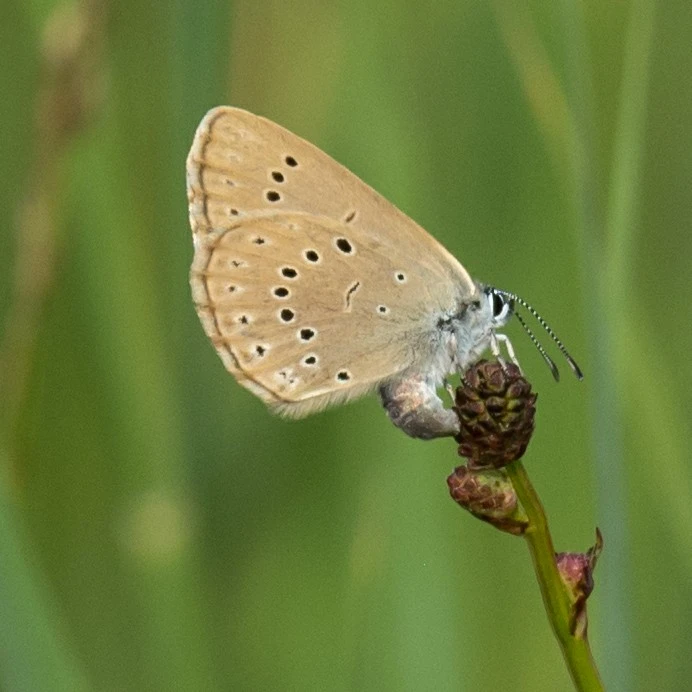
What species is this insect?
Phengaris teleius
